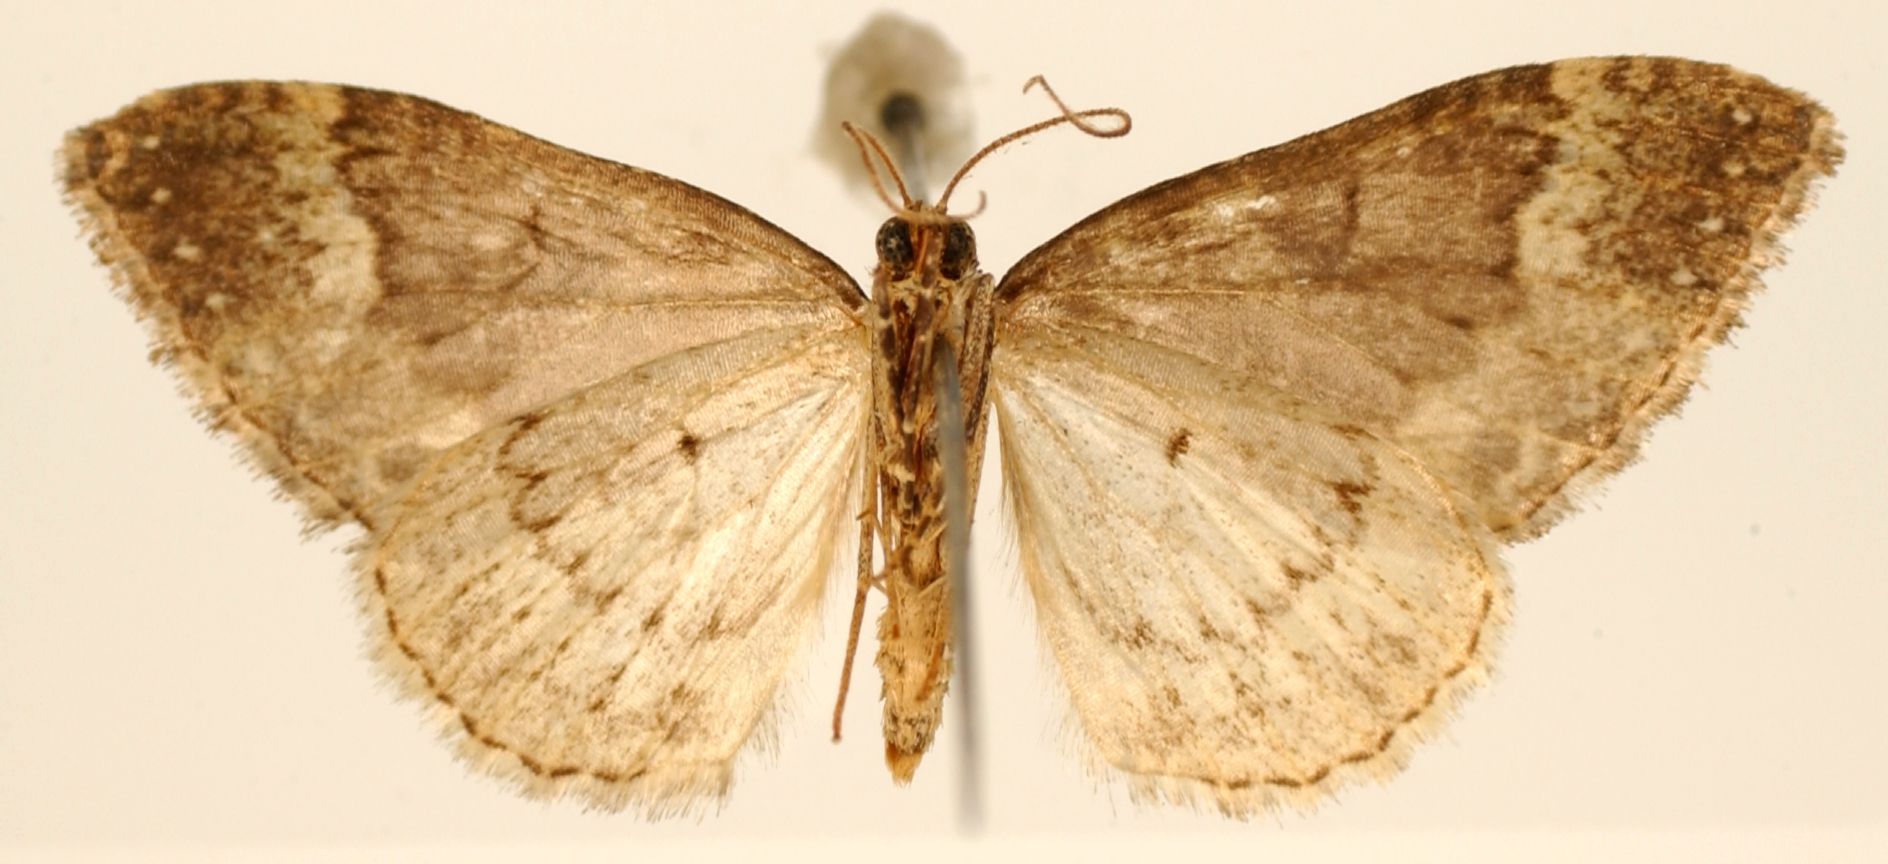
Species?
Hammaptera thetydaria
